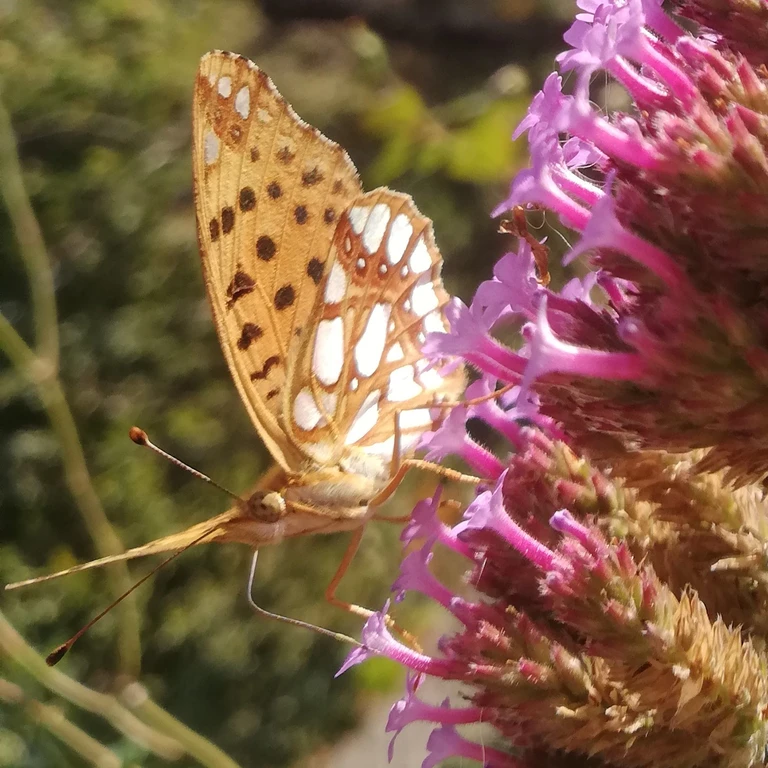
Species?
Issoria lathonia
